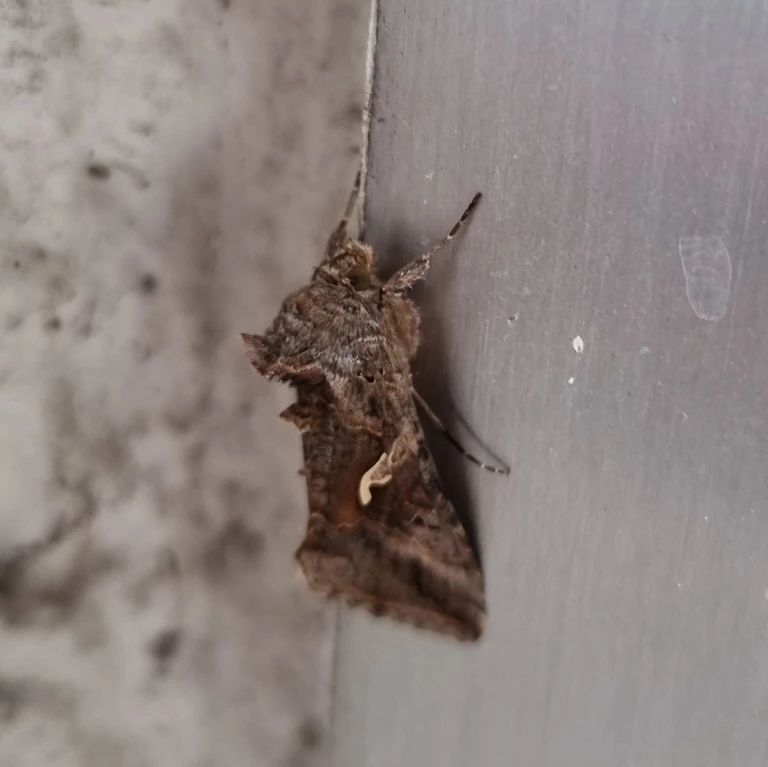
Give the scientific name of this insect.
Autographa gamma
